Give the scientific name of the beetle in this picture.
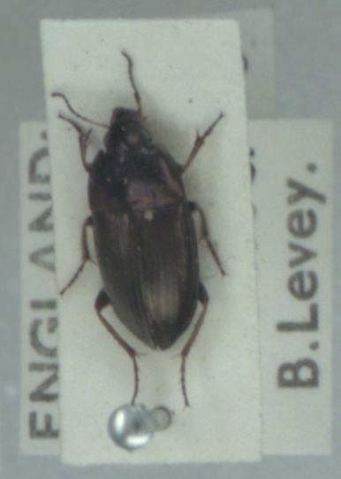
Amara aenea
